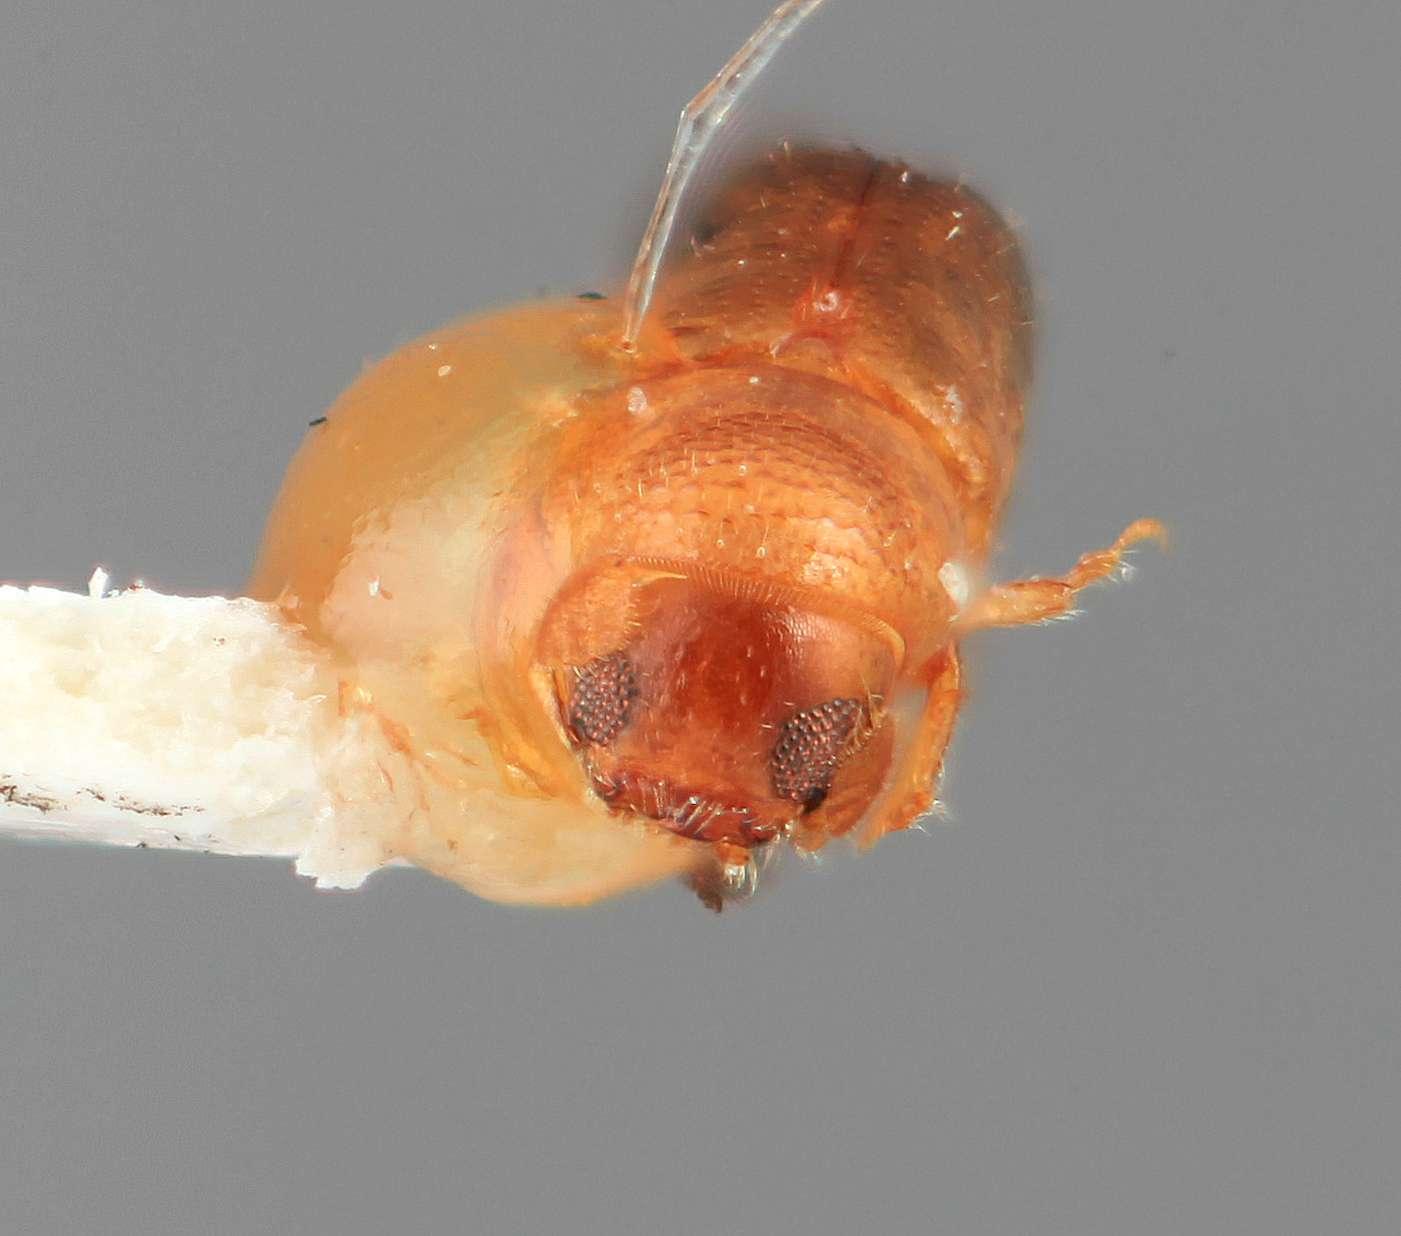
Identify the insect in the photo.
Microcorthylus demissus
